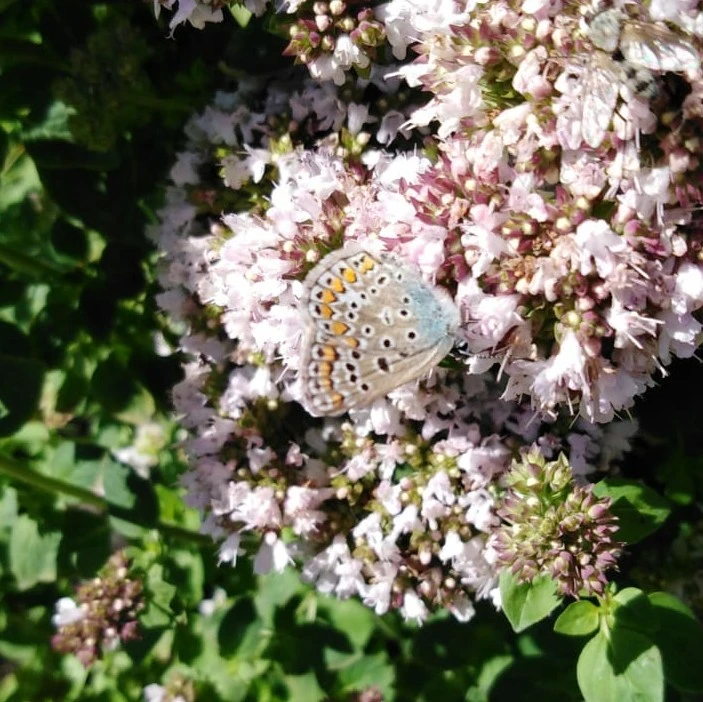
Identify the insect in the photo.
Polyommatus icarus
